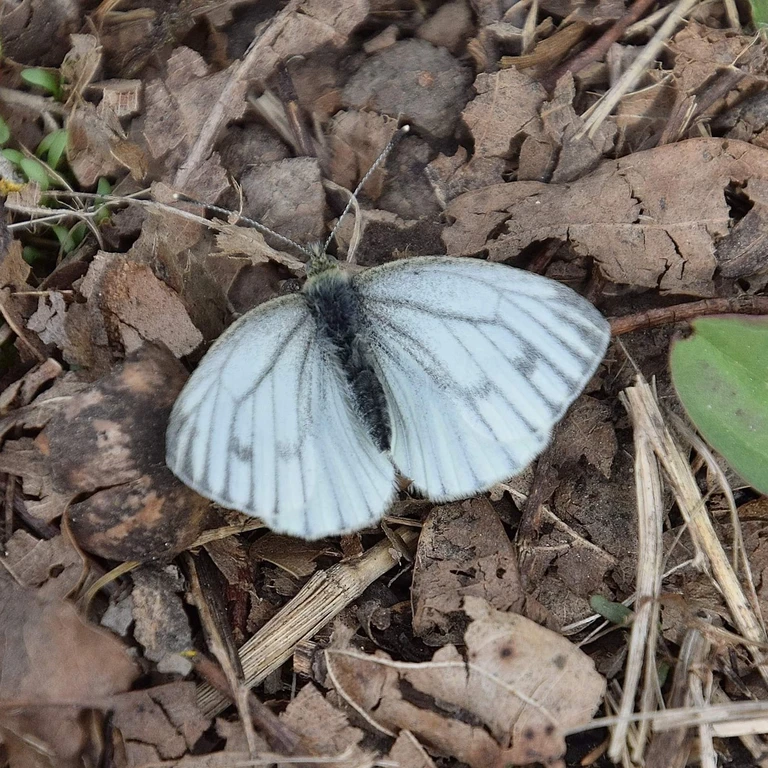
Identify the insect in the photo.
Pieris napi
